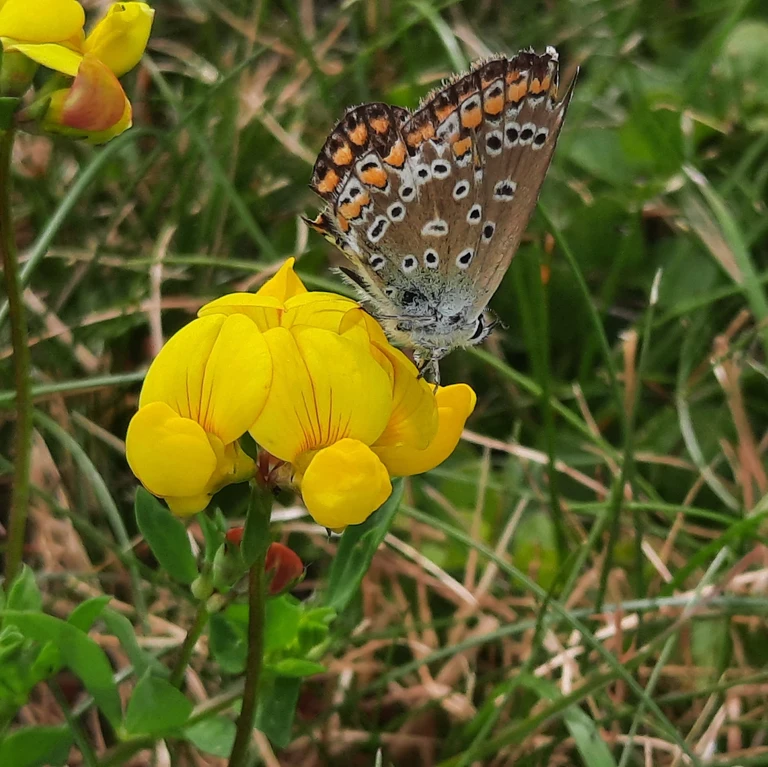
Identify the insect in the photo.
Polyommatus icarus
